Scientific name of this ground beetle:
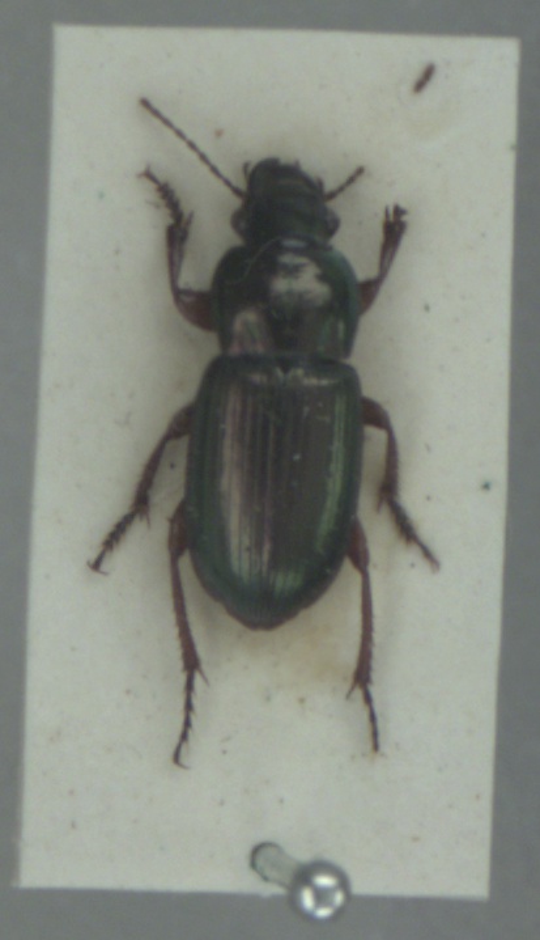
Harpalus affinis
